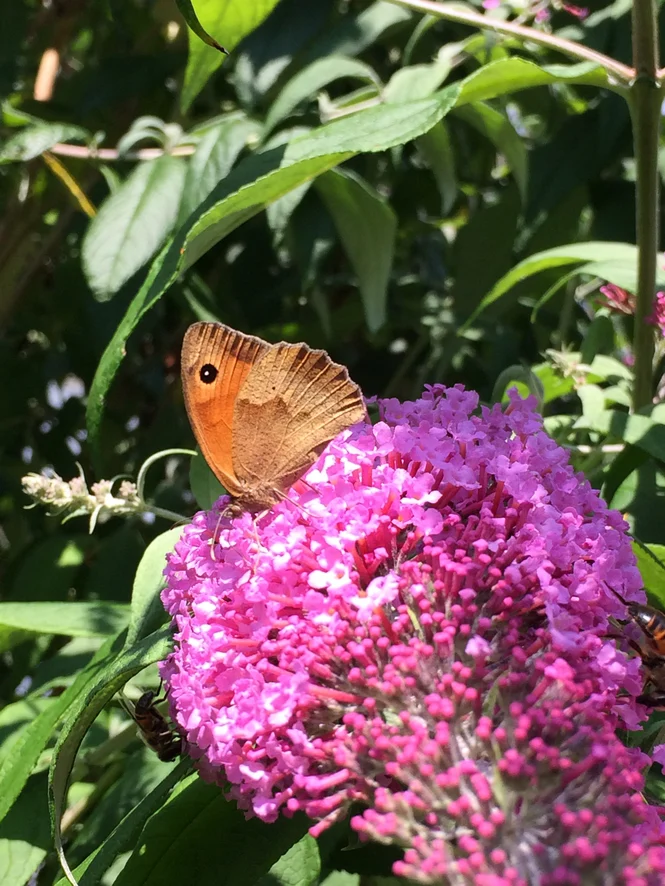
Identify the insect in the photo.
Maniola jurtina
